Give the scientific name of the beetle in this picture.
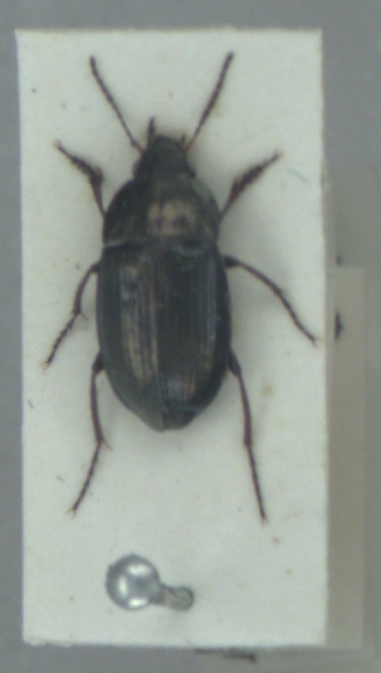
Amara spreta
